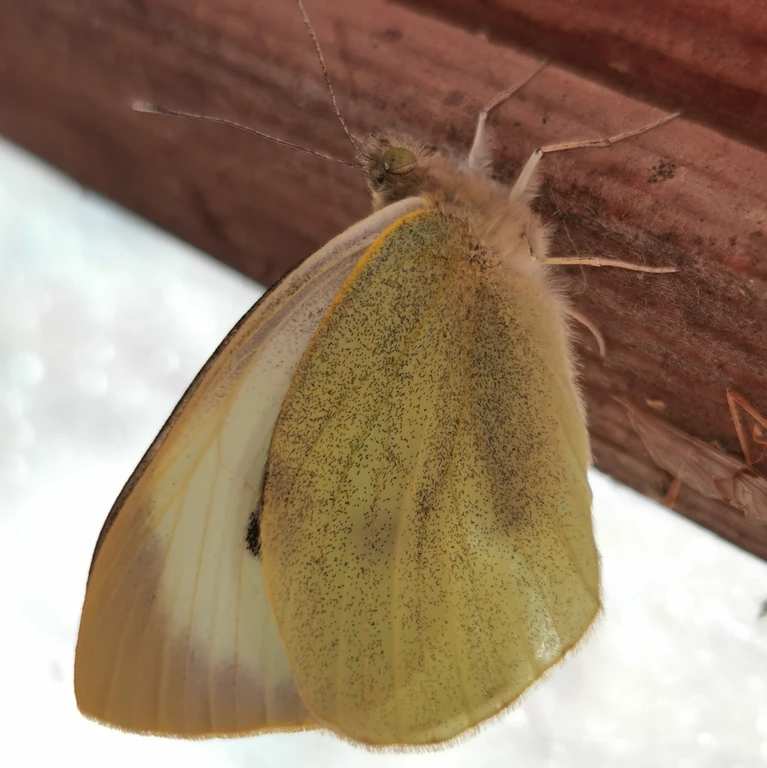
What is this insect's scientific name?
Pieris brassicae
